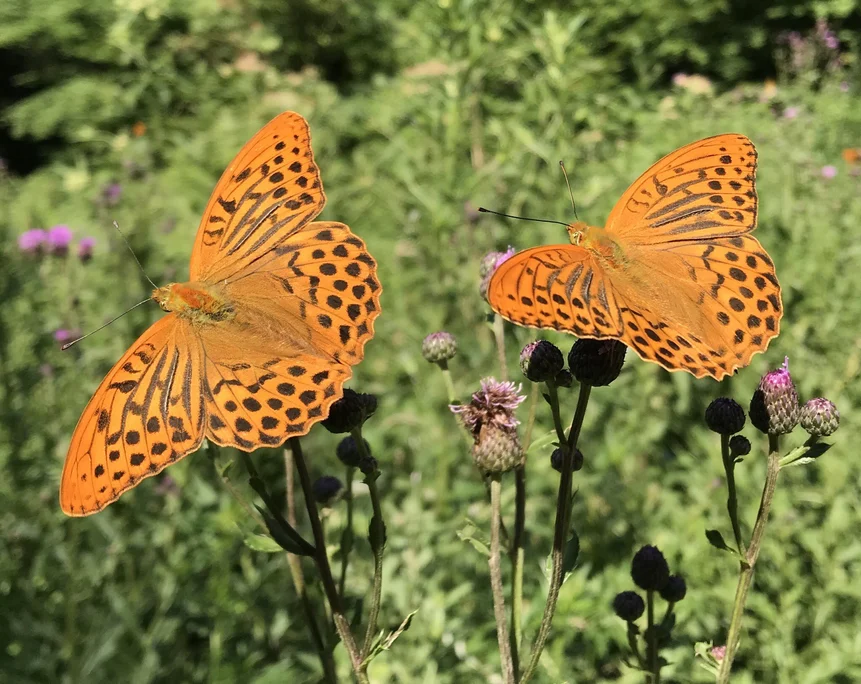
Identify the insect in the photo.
Argynnis paphia
